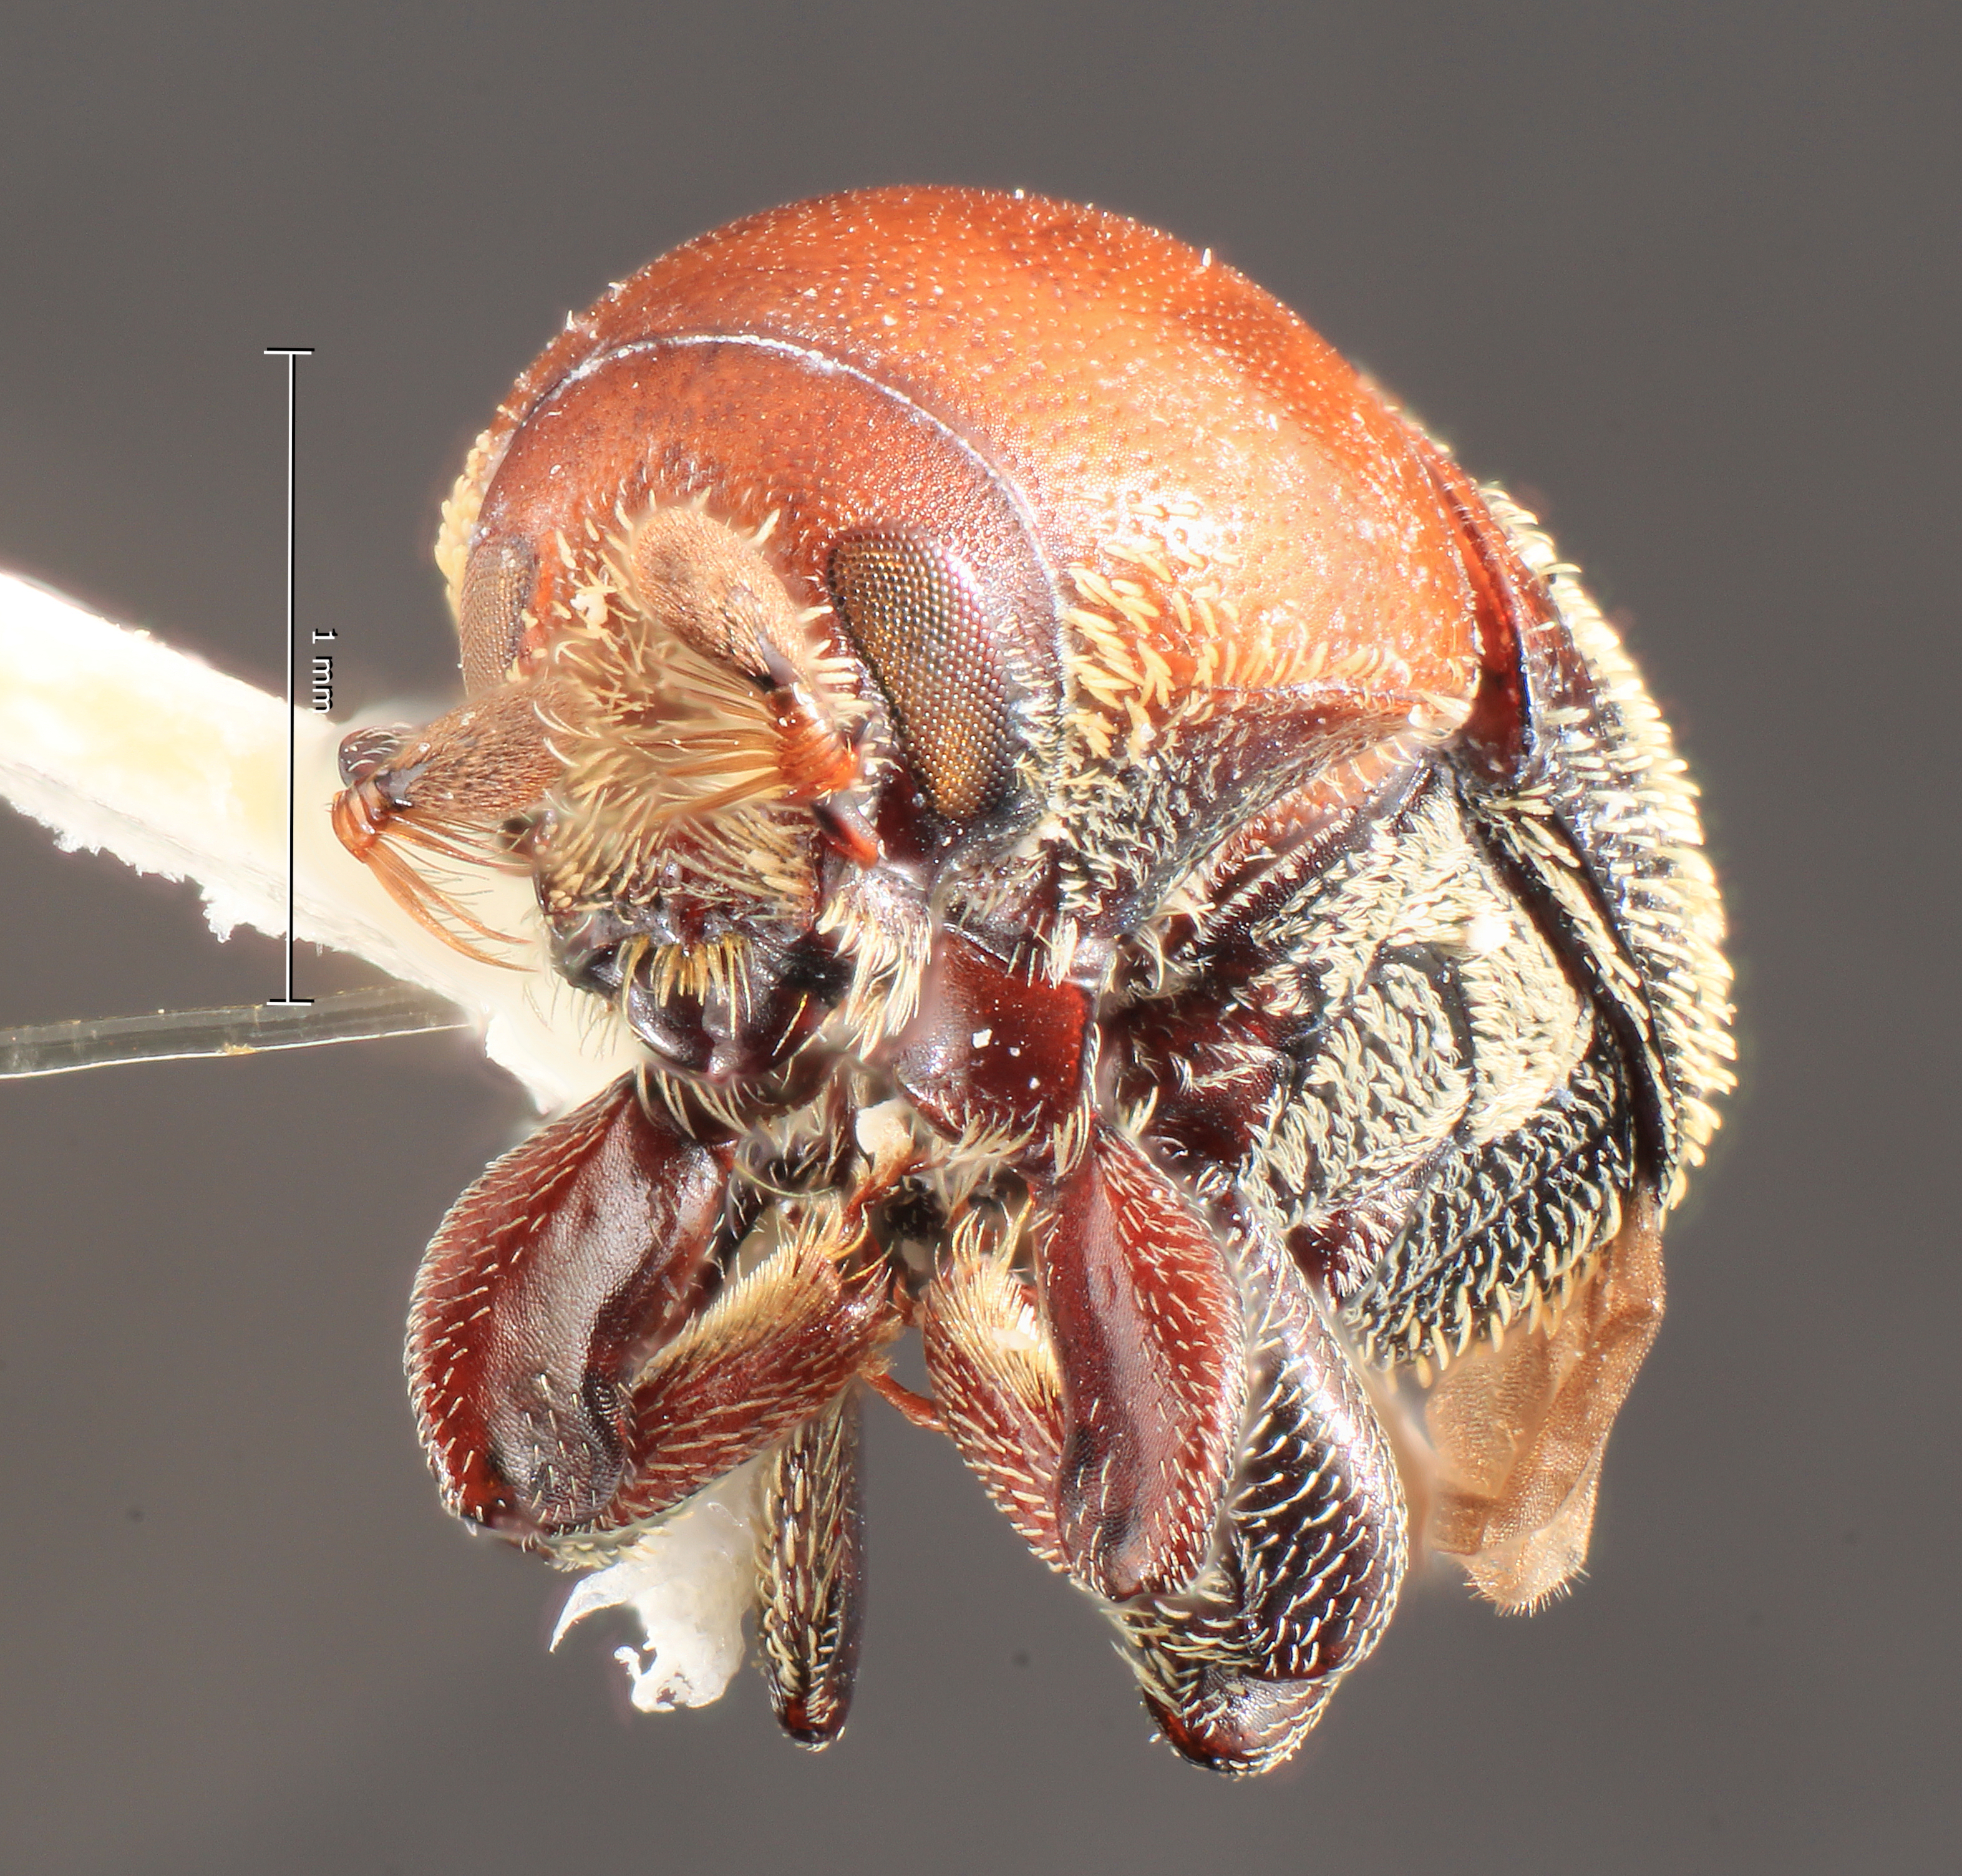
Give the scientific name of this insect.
Camptocerus doleae
